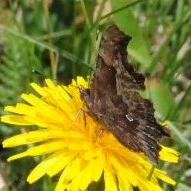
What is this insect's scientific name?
Polygonia c-album
